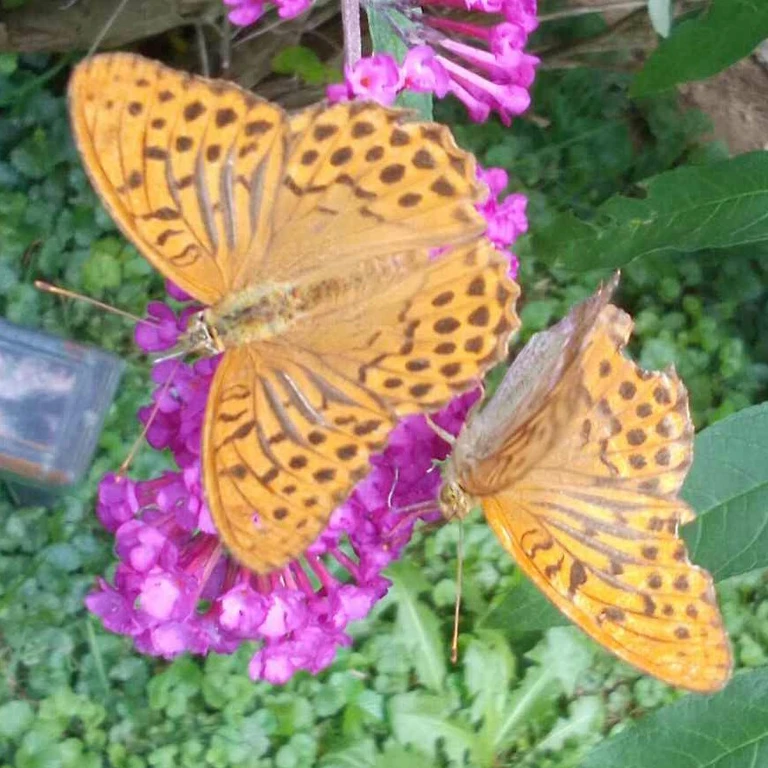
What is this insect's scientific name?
Argynnis paphia
